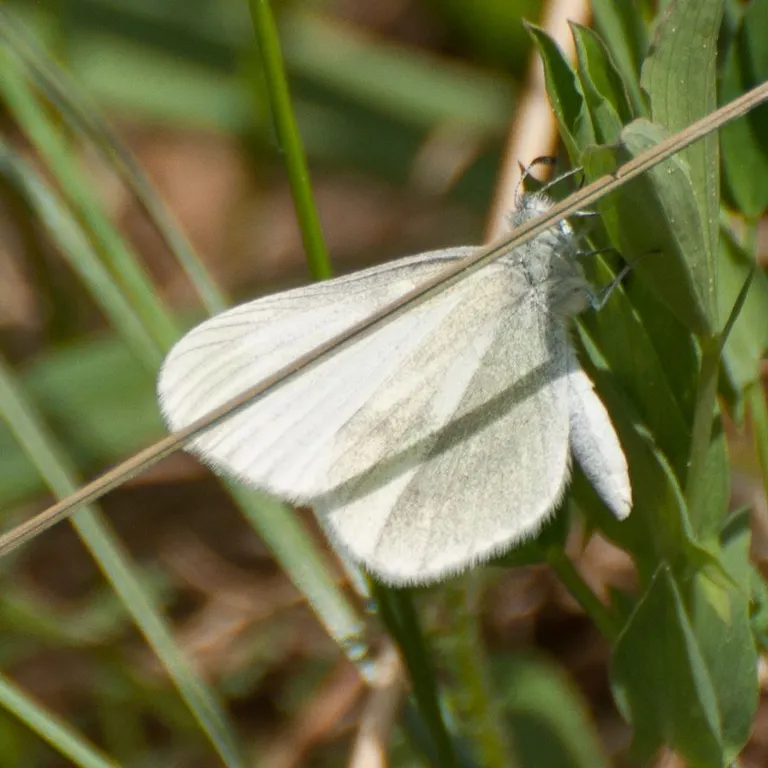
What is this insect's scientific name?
Leptidea sinapis/juvernica
